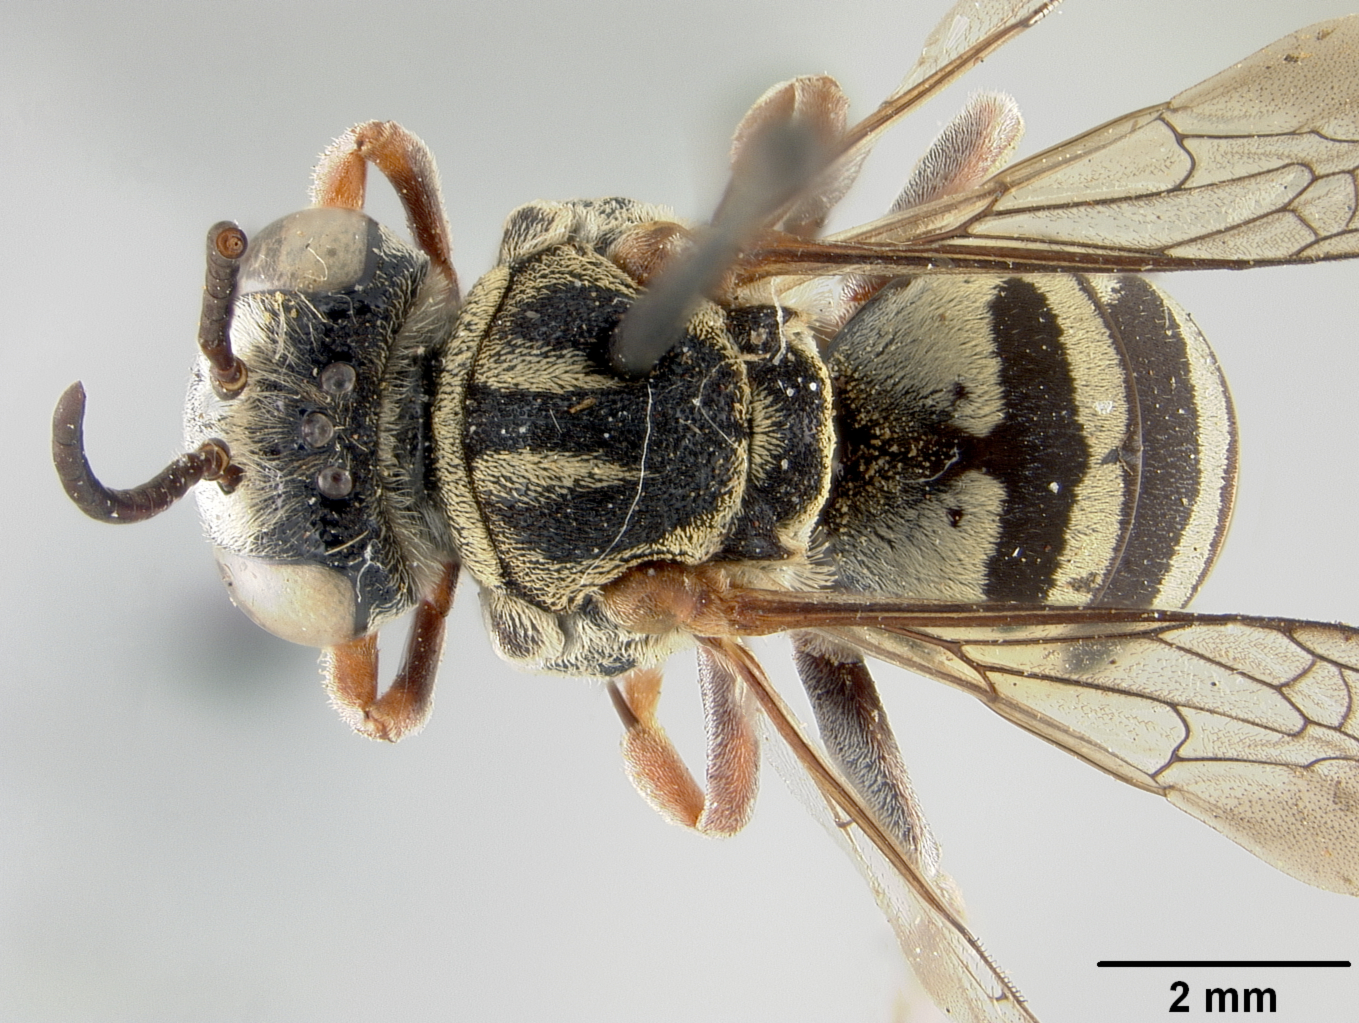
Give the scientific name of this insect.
Triepeolus junctus
